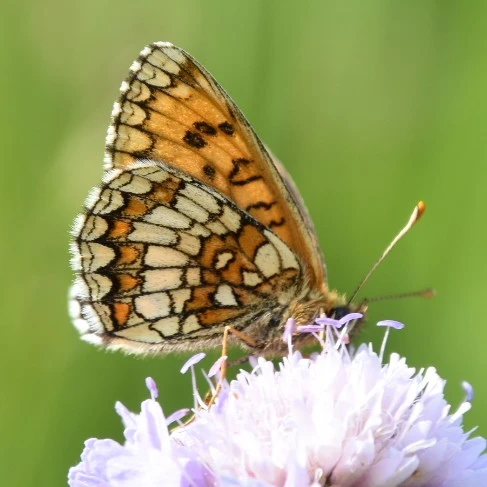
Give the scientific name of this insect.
Melitaea athalia
